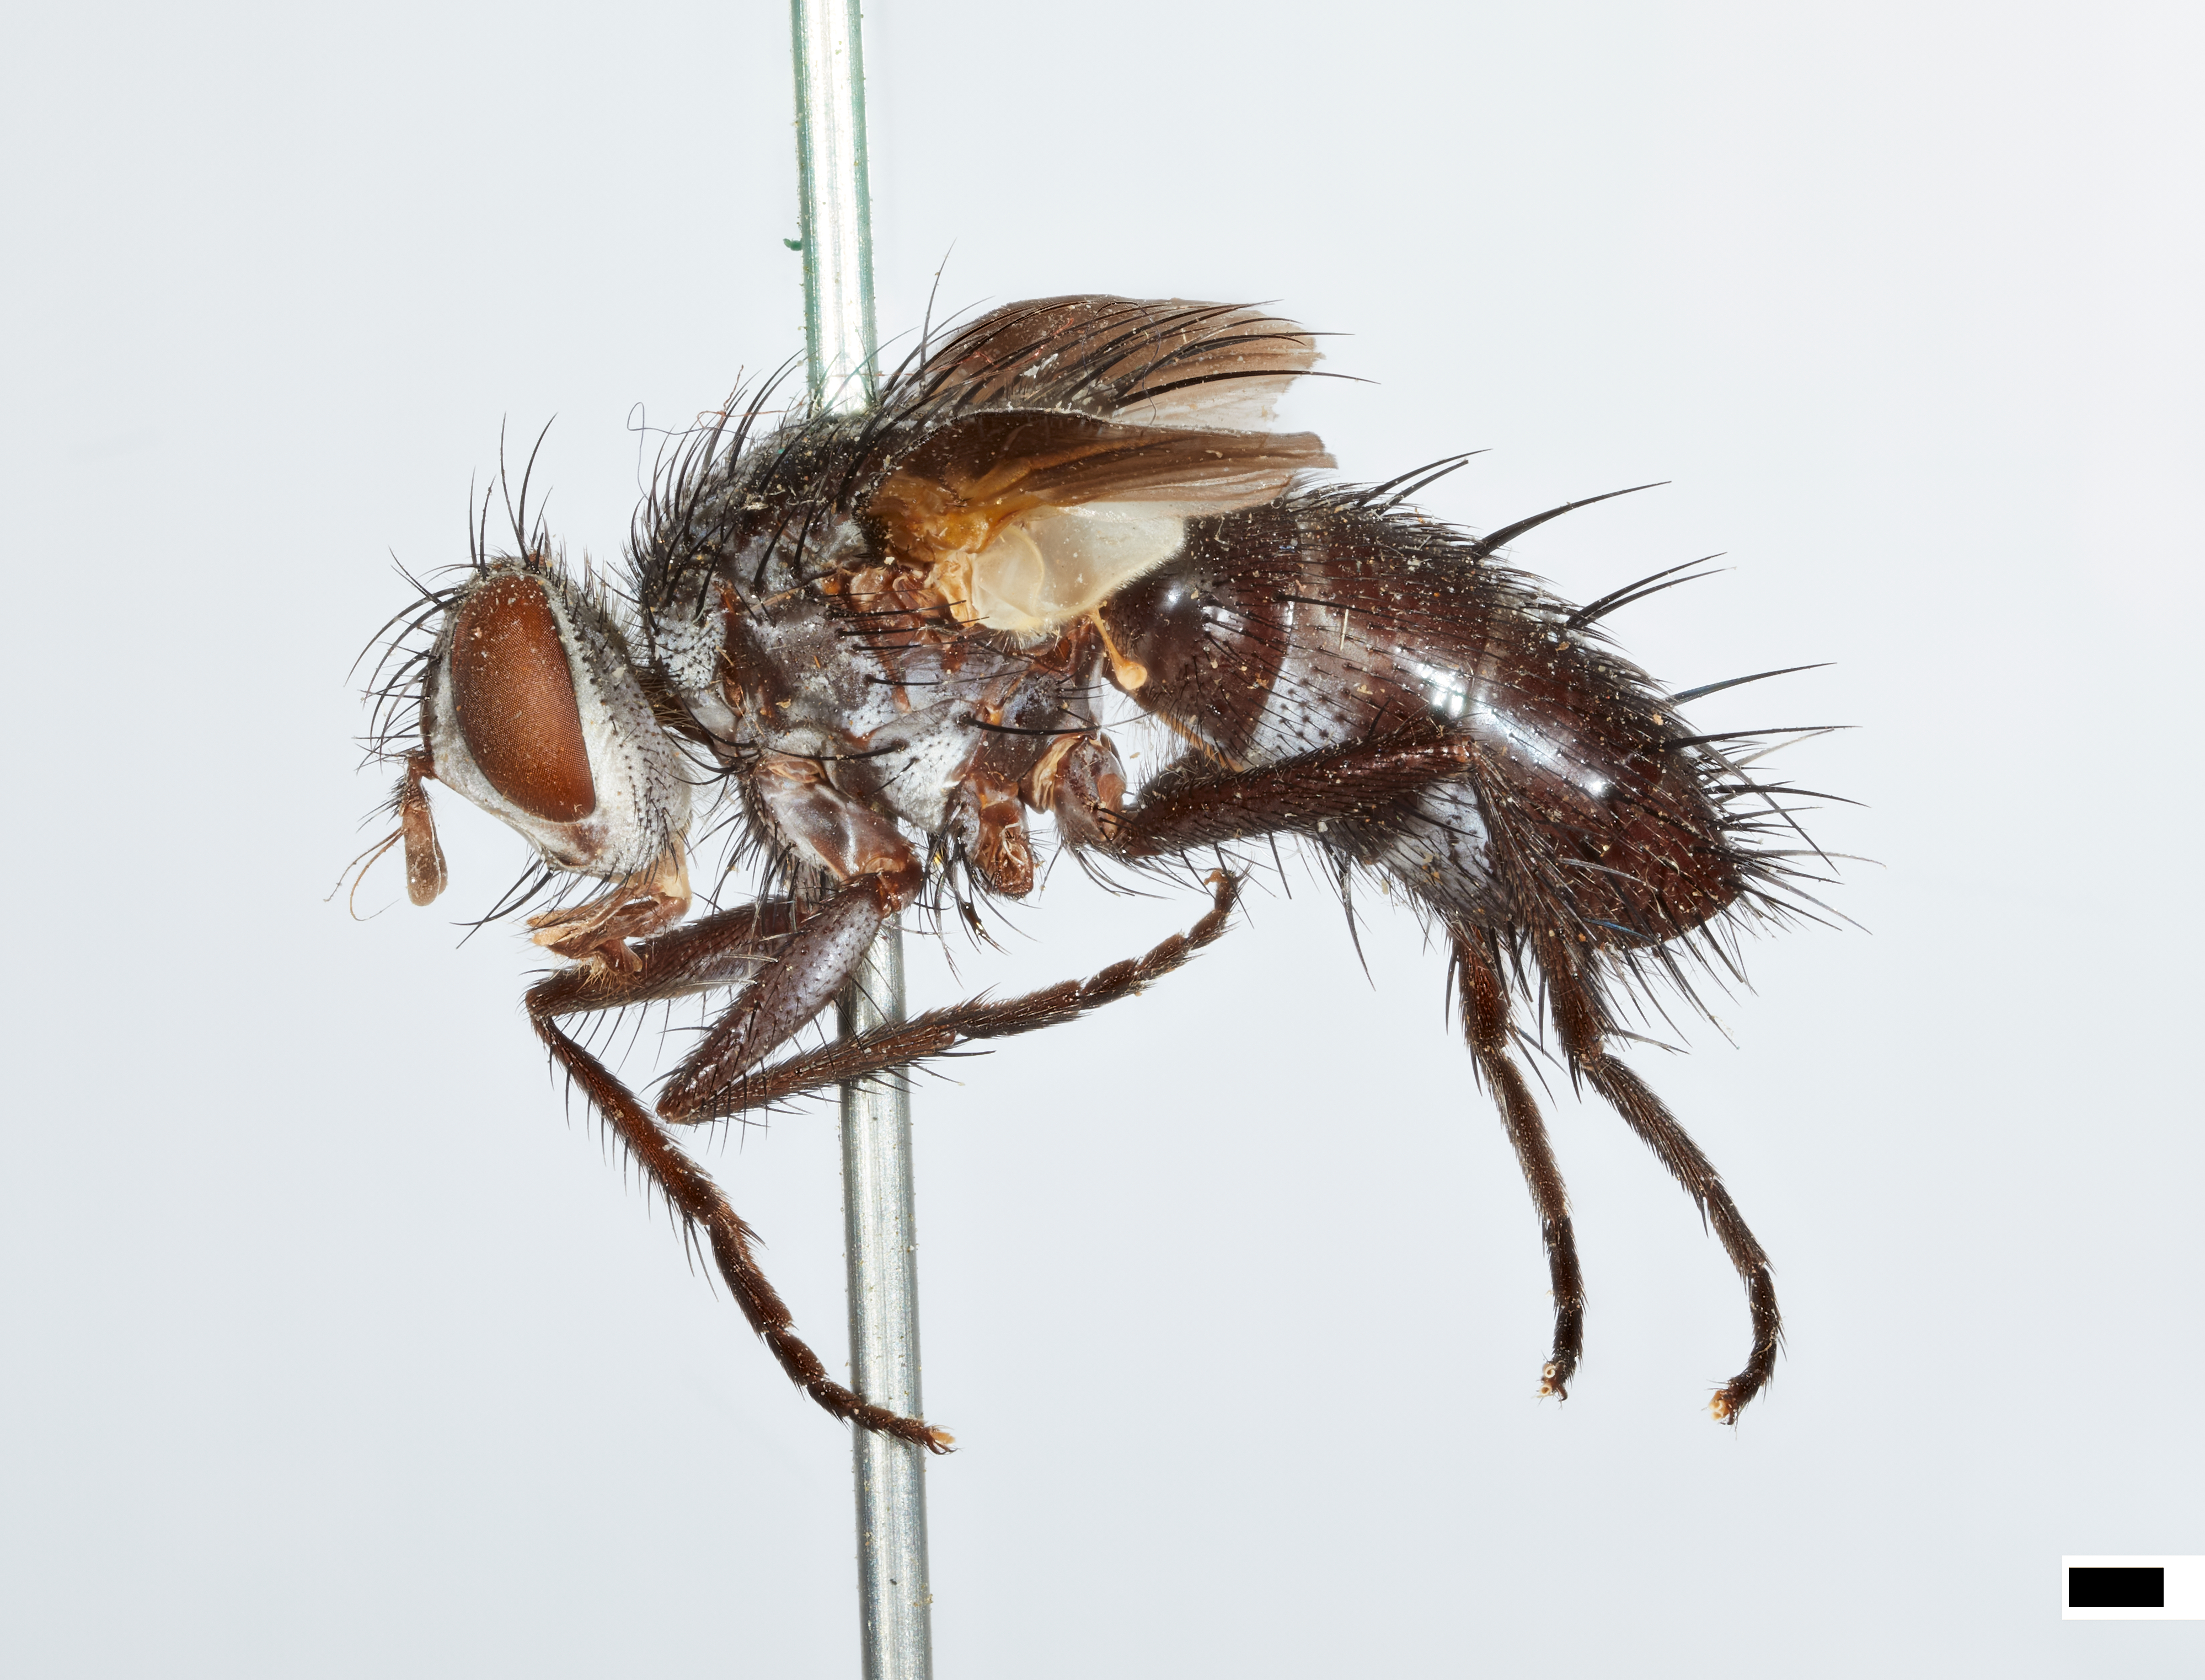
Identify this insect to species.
Pseudeuantha linelli
